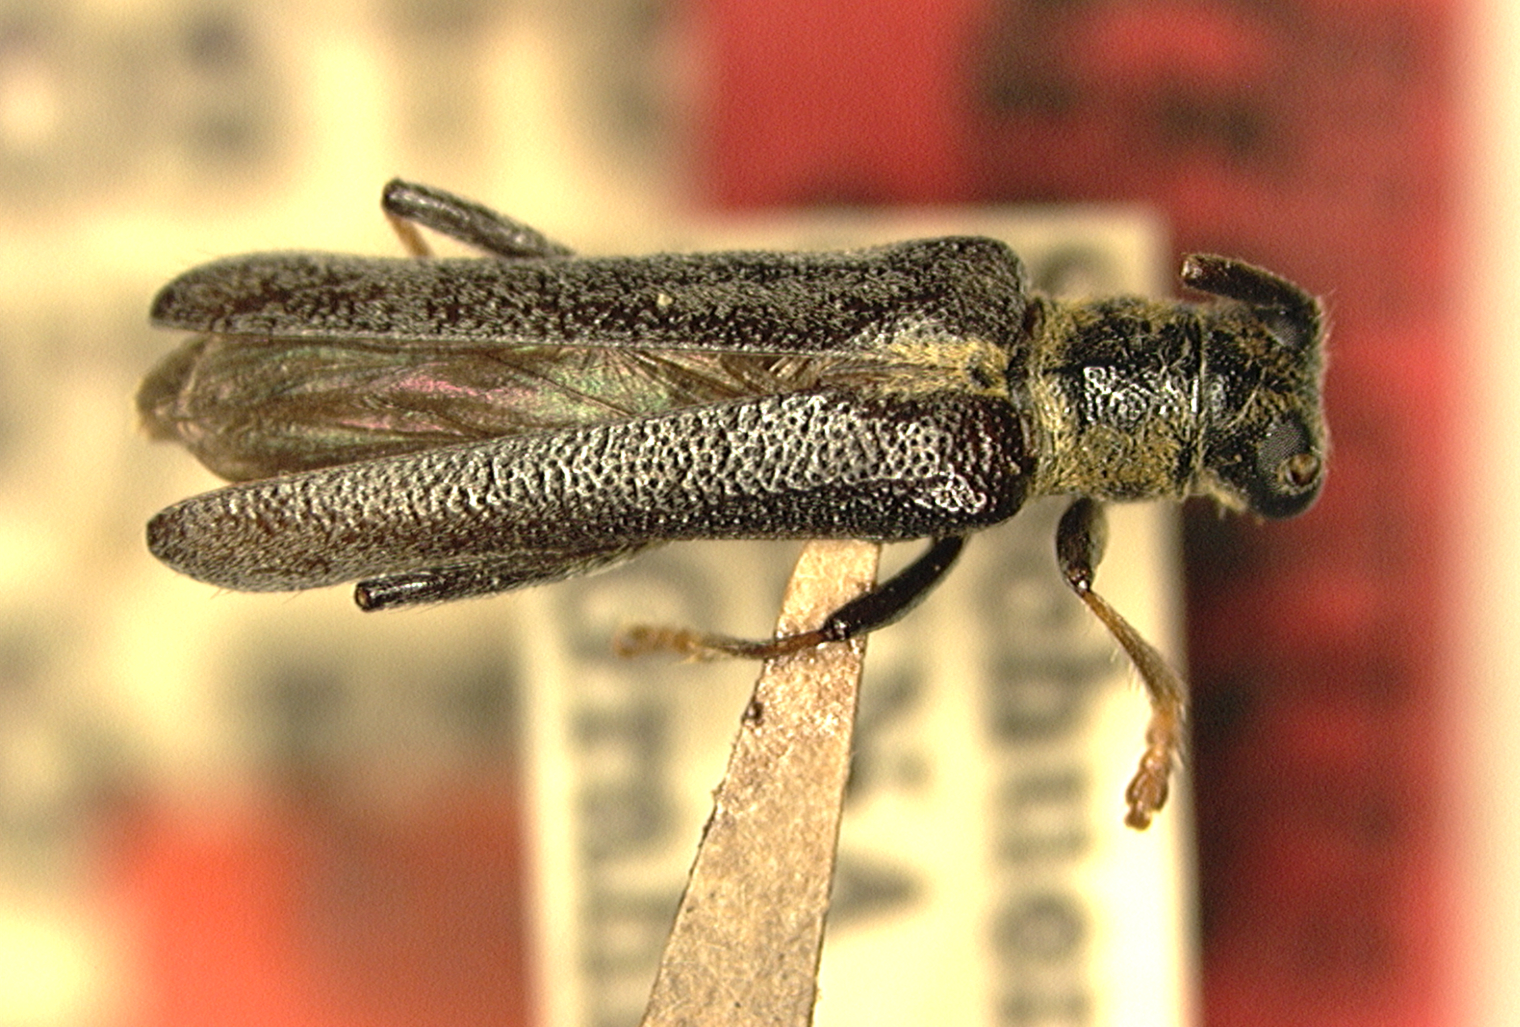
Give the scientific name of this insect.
Stenostola basisuturale
